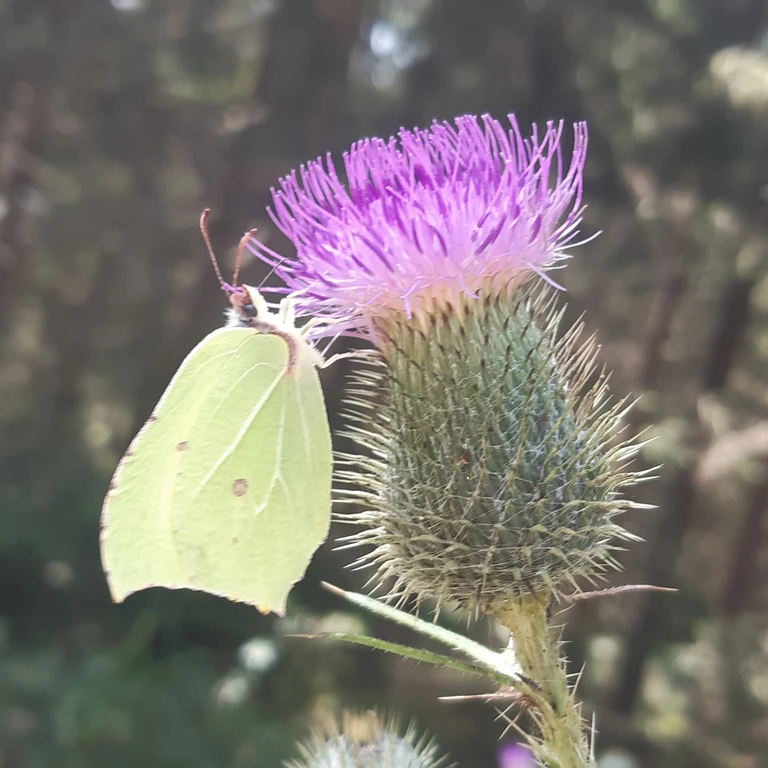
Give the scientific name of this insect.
Gonepteryx rhamni
